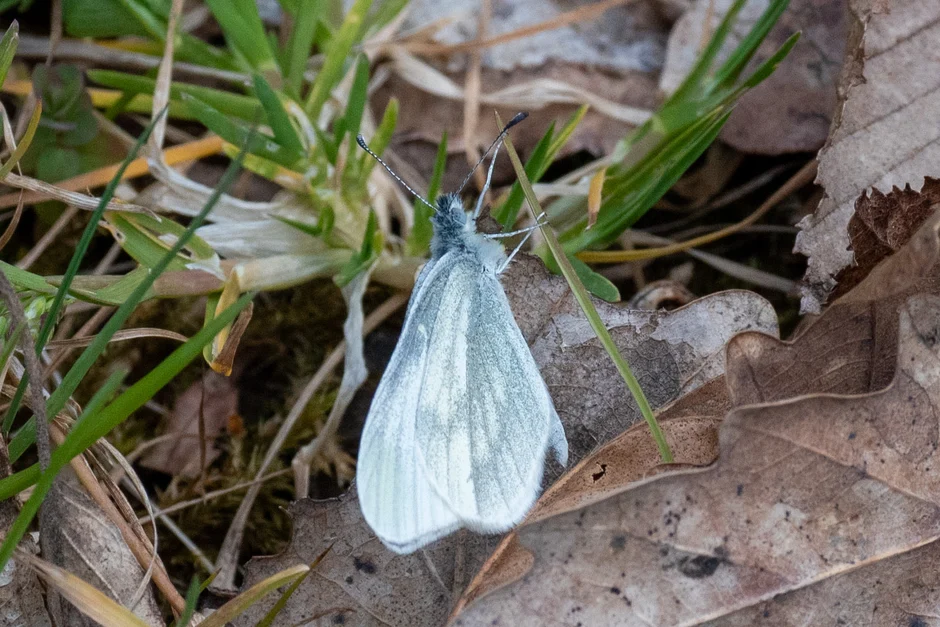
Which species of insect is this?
Leptidea sinapis/juvernica
